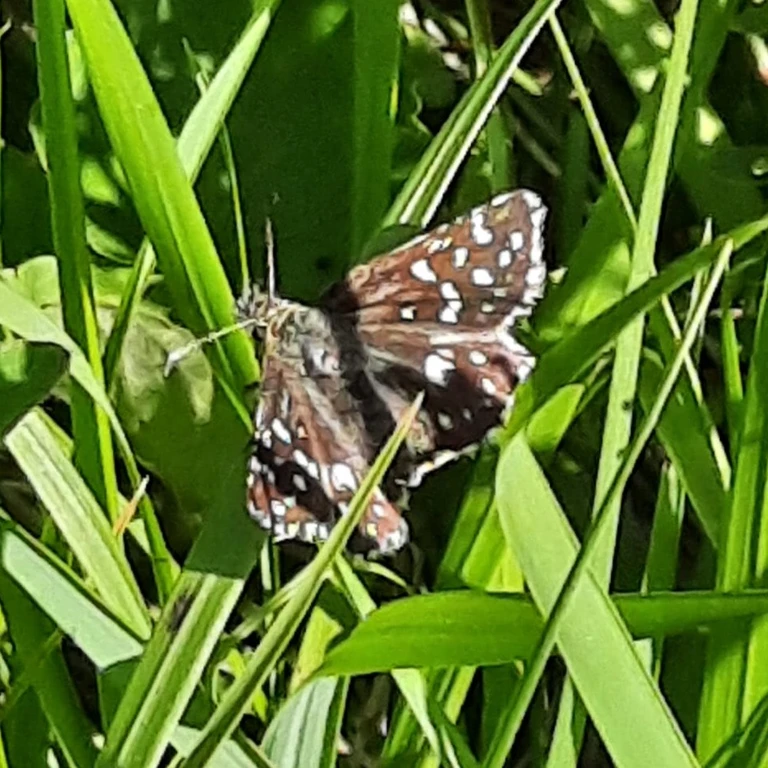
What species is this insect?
Pyrgus malvae
